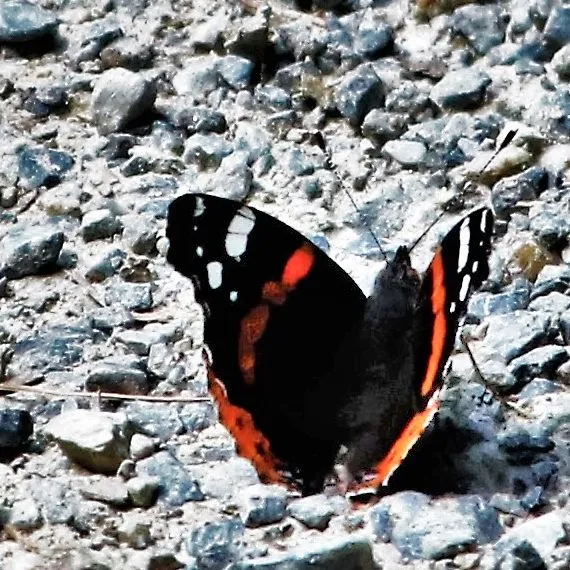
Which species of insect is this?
Vanessa atalanta
